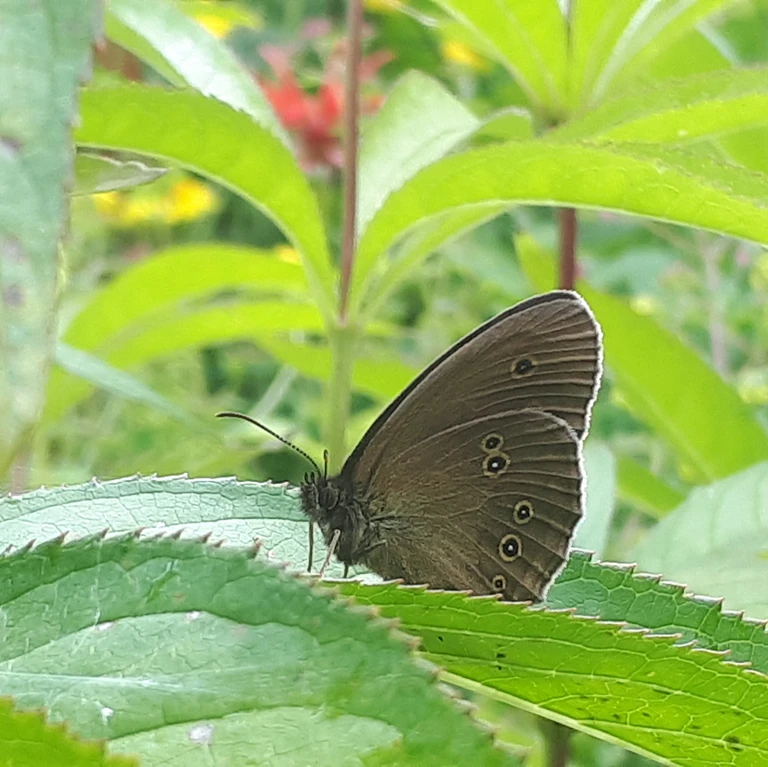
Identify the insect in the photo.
Aphantopus hyperantus
